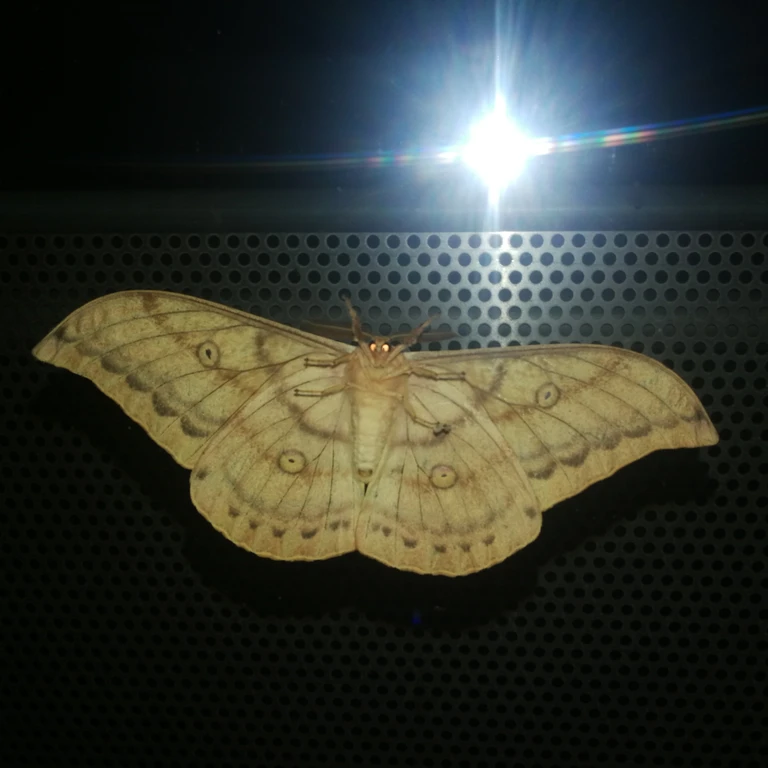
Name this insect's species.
Antheraea yamamai
